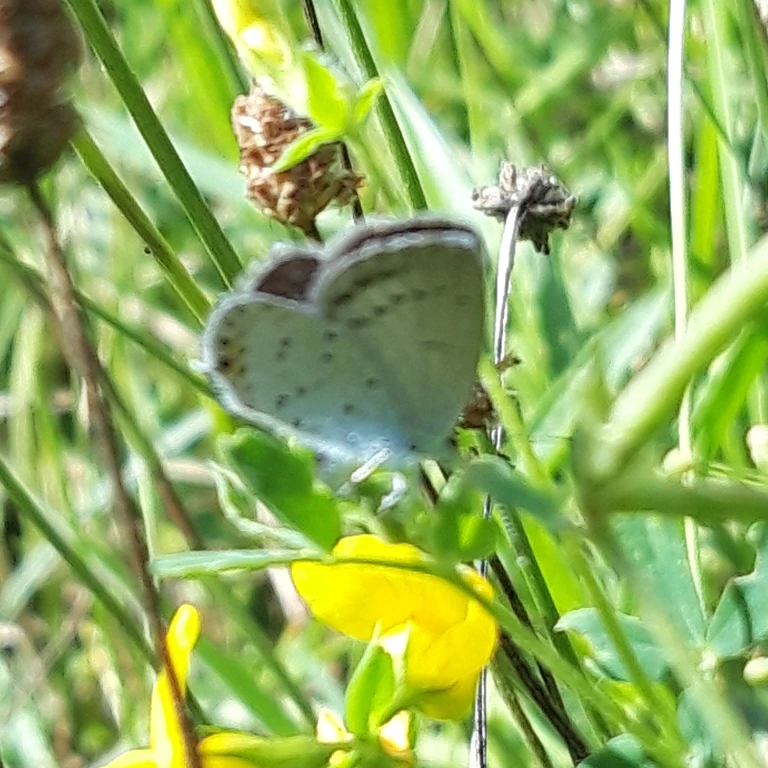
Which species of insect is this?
Cupido argiades (also Elkalyce argiades)
